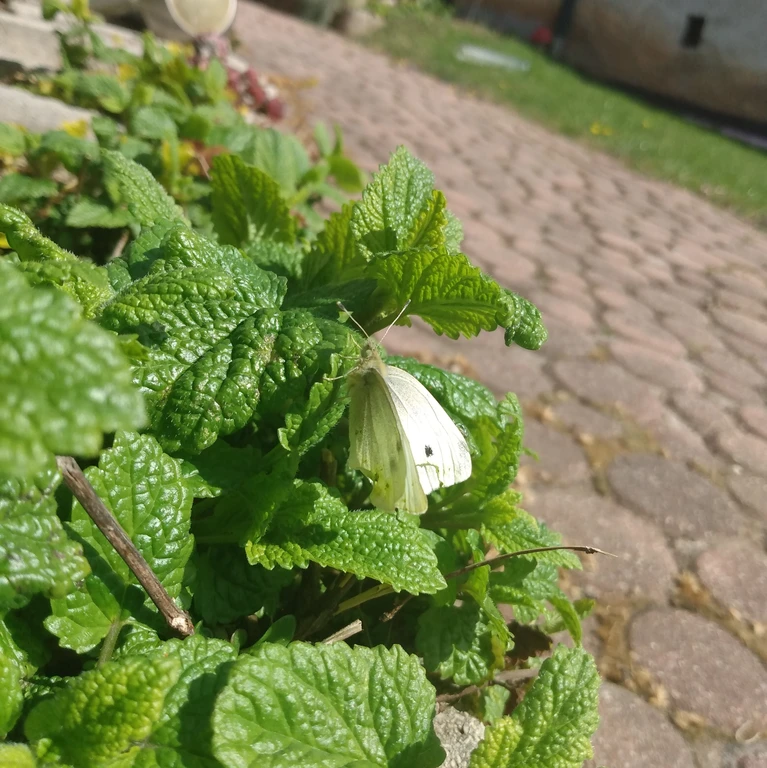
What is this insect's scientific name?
Pieris rapae
